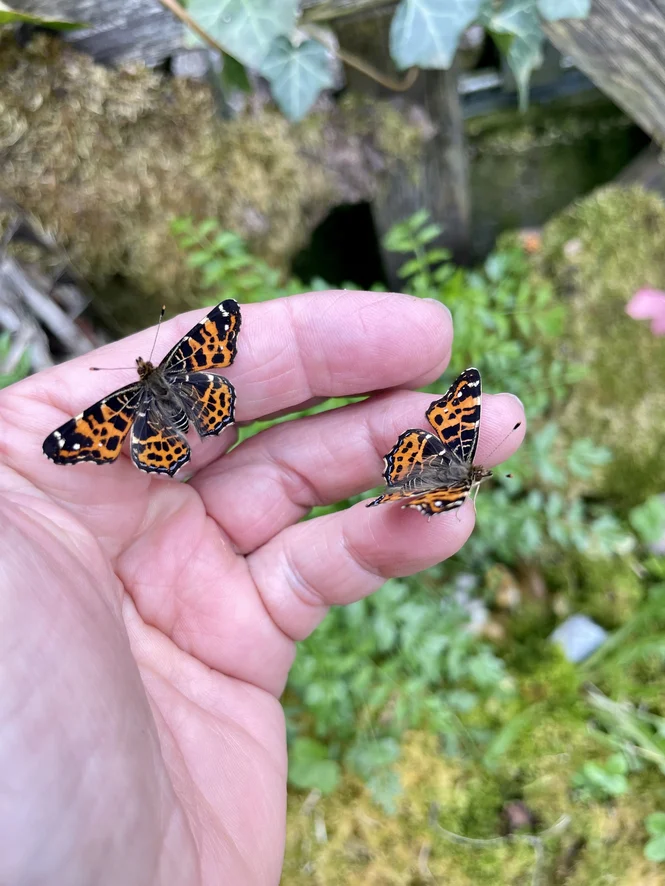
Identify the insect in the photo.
Araschnia levana
